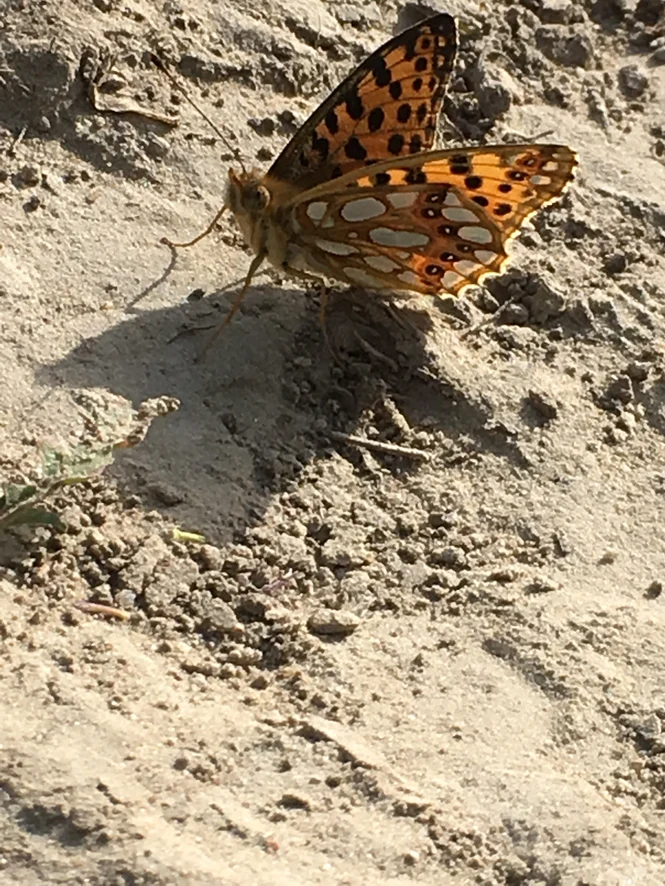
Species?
Issoria lathonia
